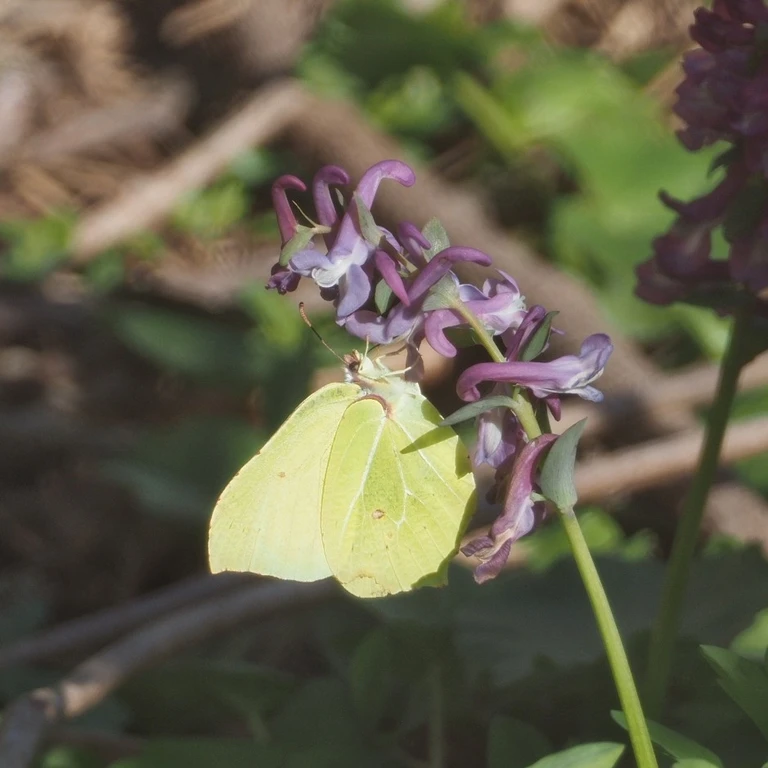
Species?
Gonepteryx rhamni
